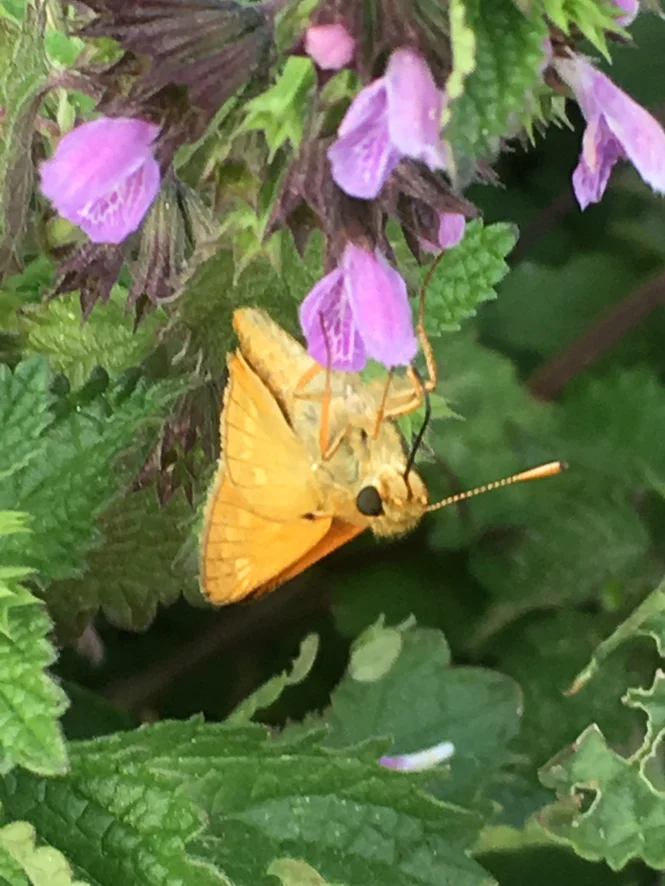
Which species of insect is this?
Ochlodes sylvanus (also Ochlodes venata)
